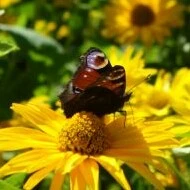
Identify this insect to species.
Aglais io
